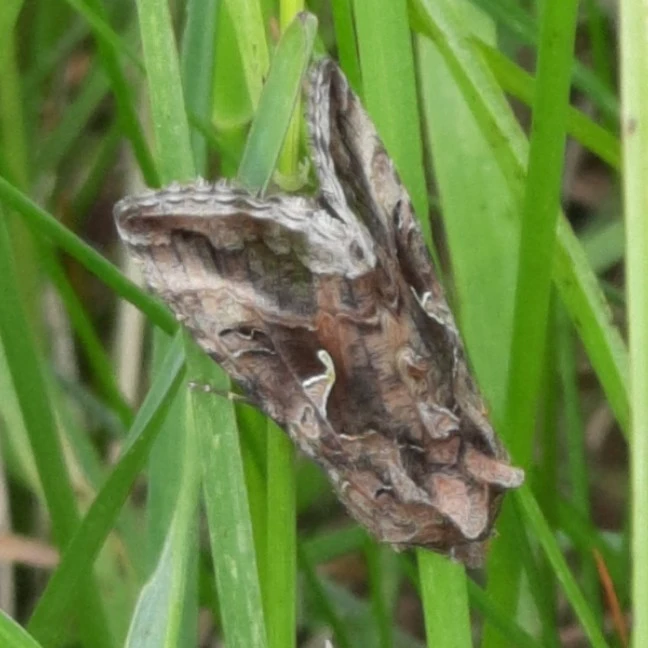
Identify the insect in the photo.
Autographa gamma
